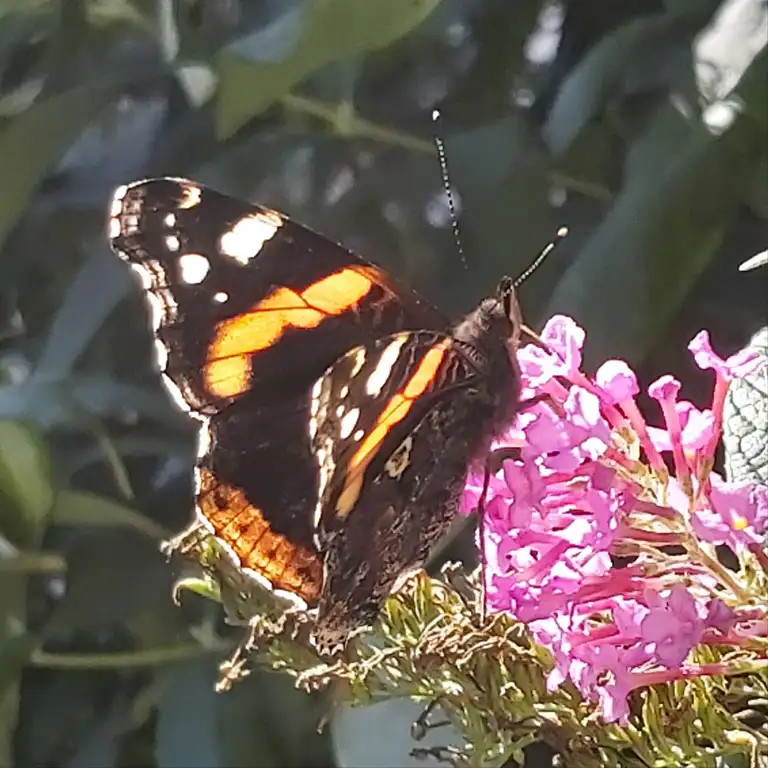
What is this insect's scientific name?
Vanessa atalanta
